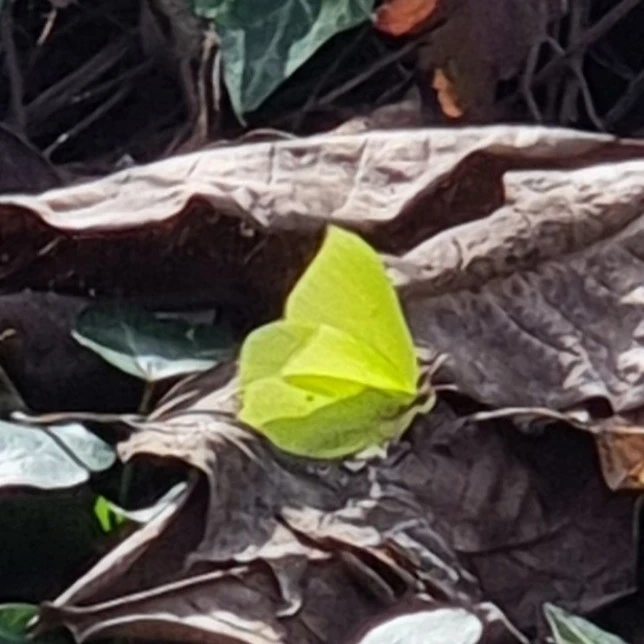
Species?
Gonepteryx rhamni
